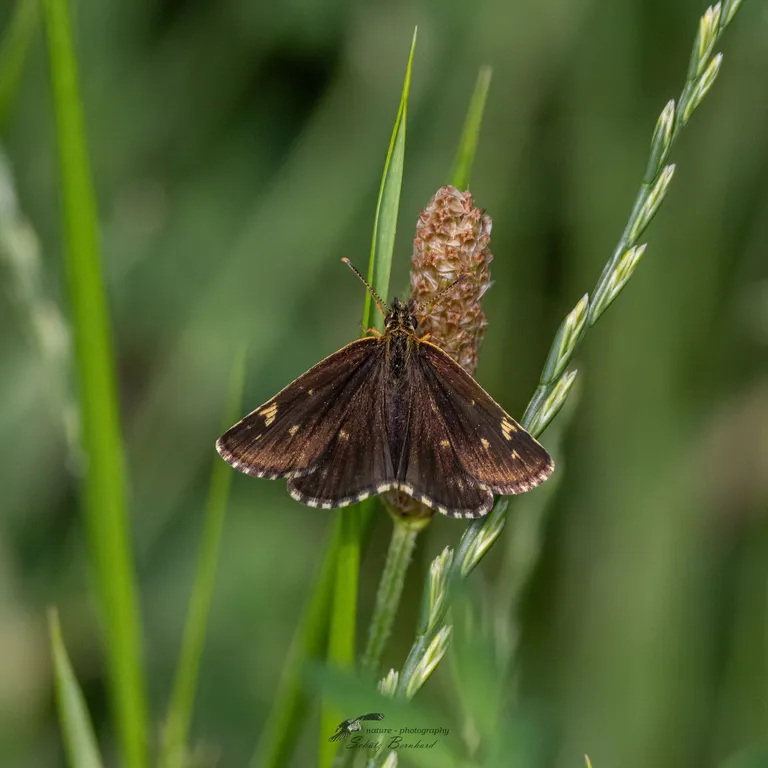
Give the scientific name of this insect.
Heteropterus morpheus
